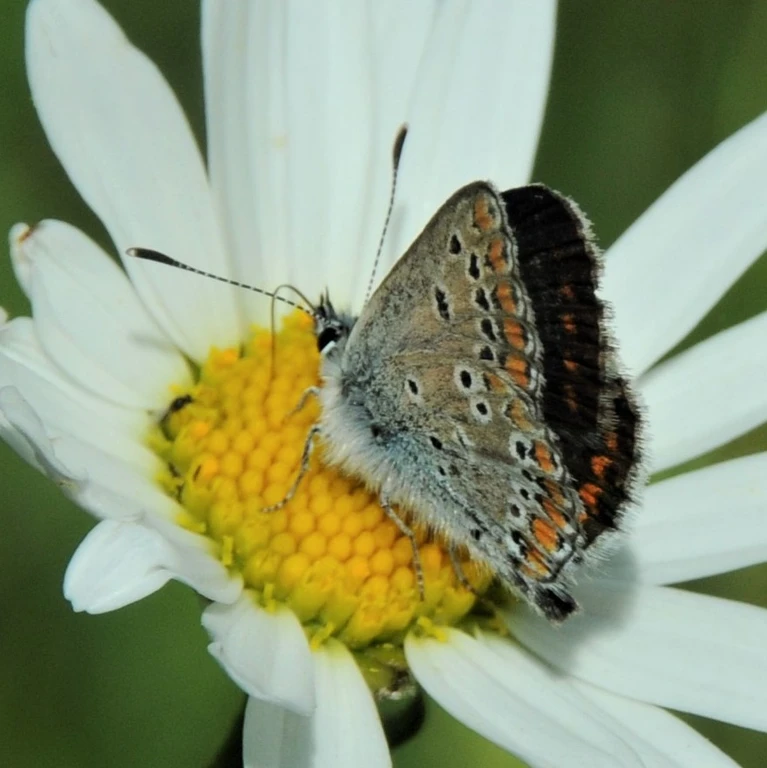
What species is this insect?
Aricia agestis/artaxerxes
